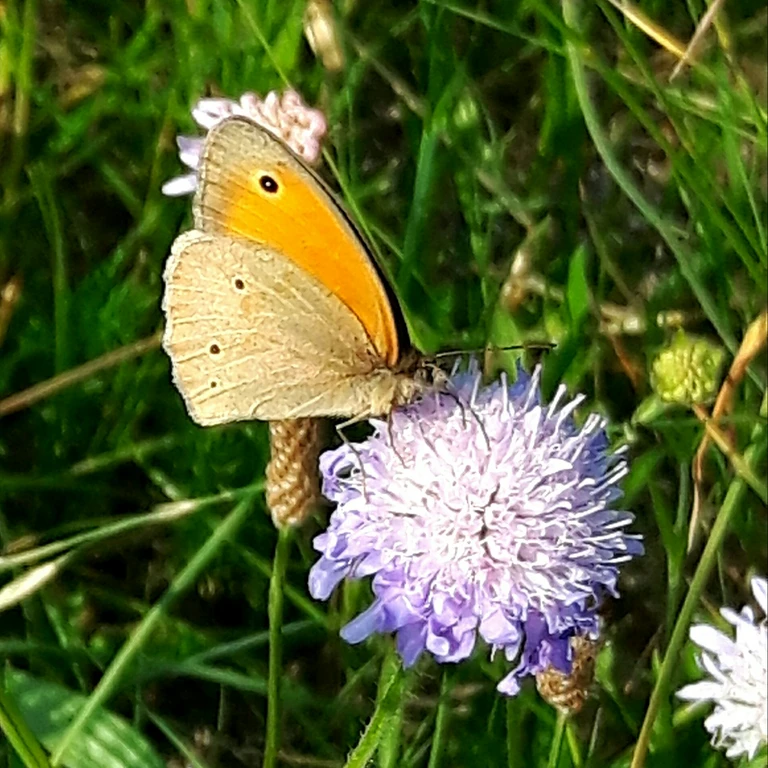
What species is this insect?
Maniola jurtina
